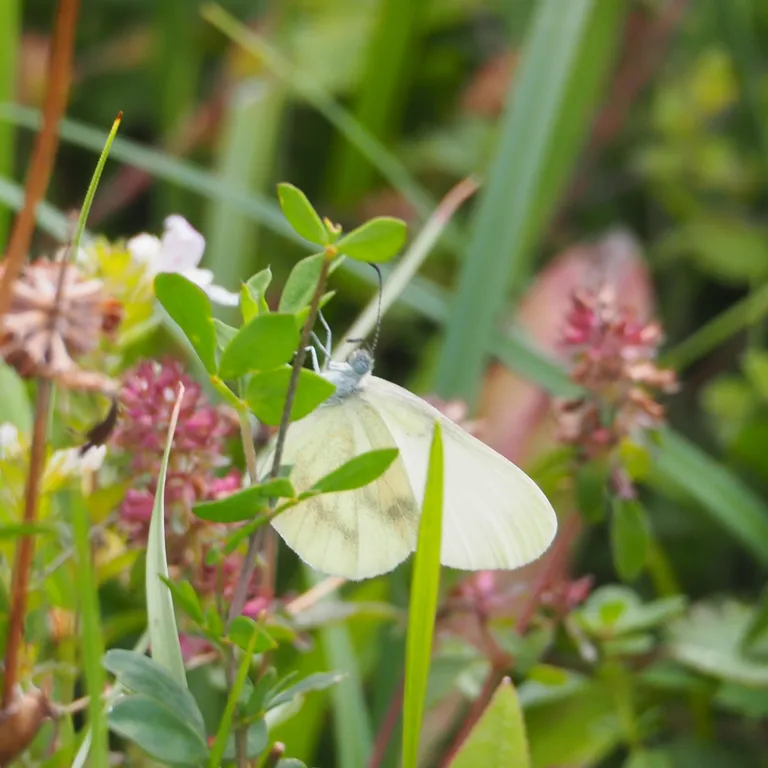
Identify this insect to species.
Leptidea sinapis/juvernica
